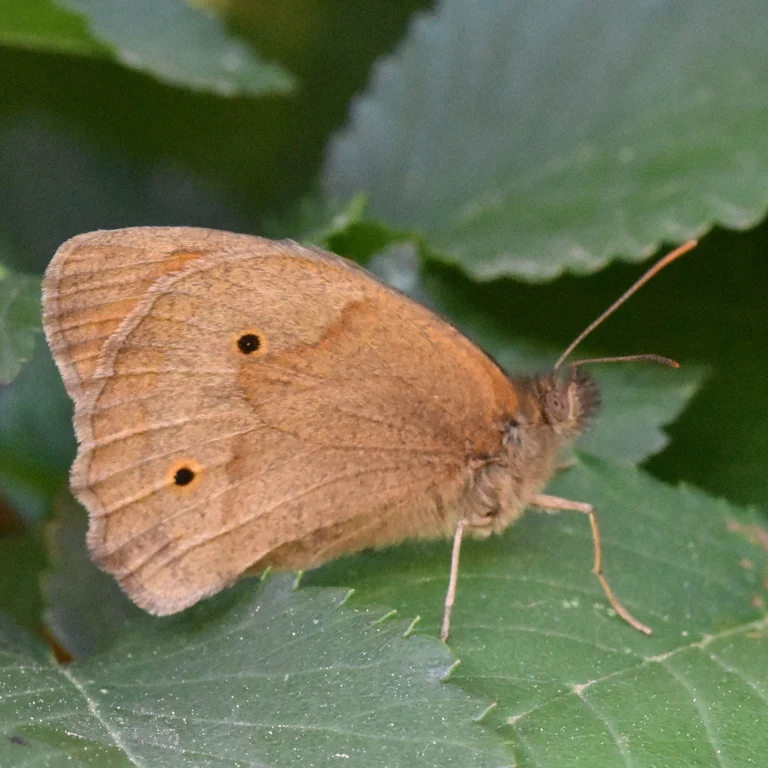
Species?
Maniola jurtina
